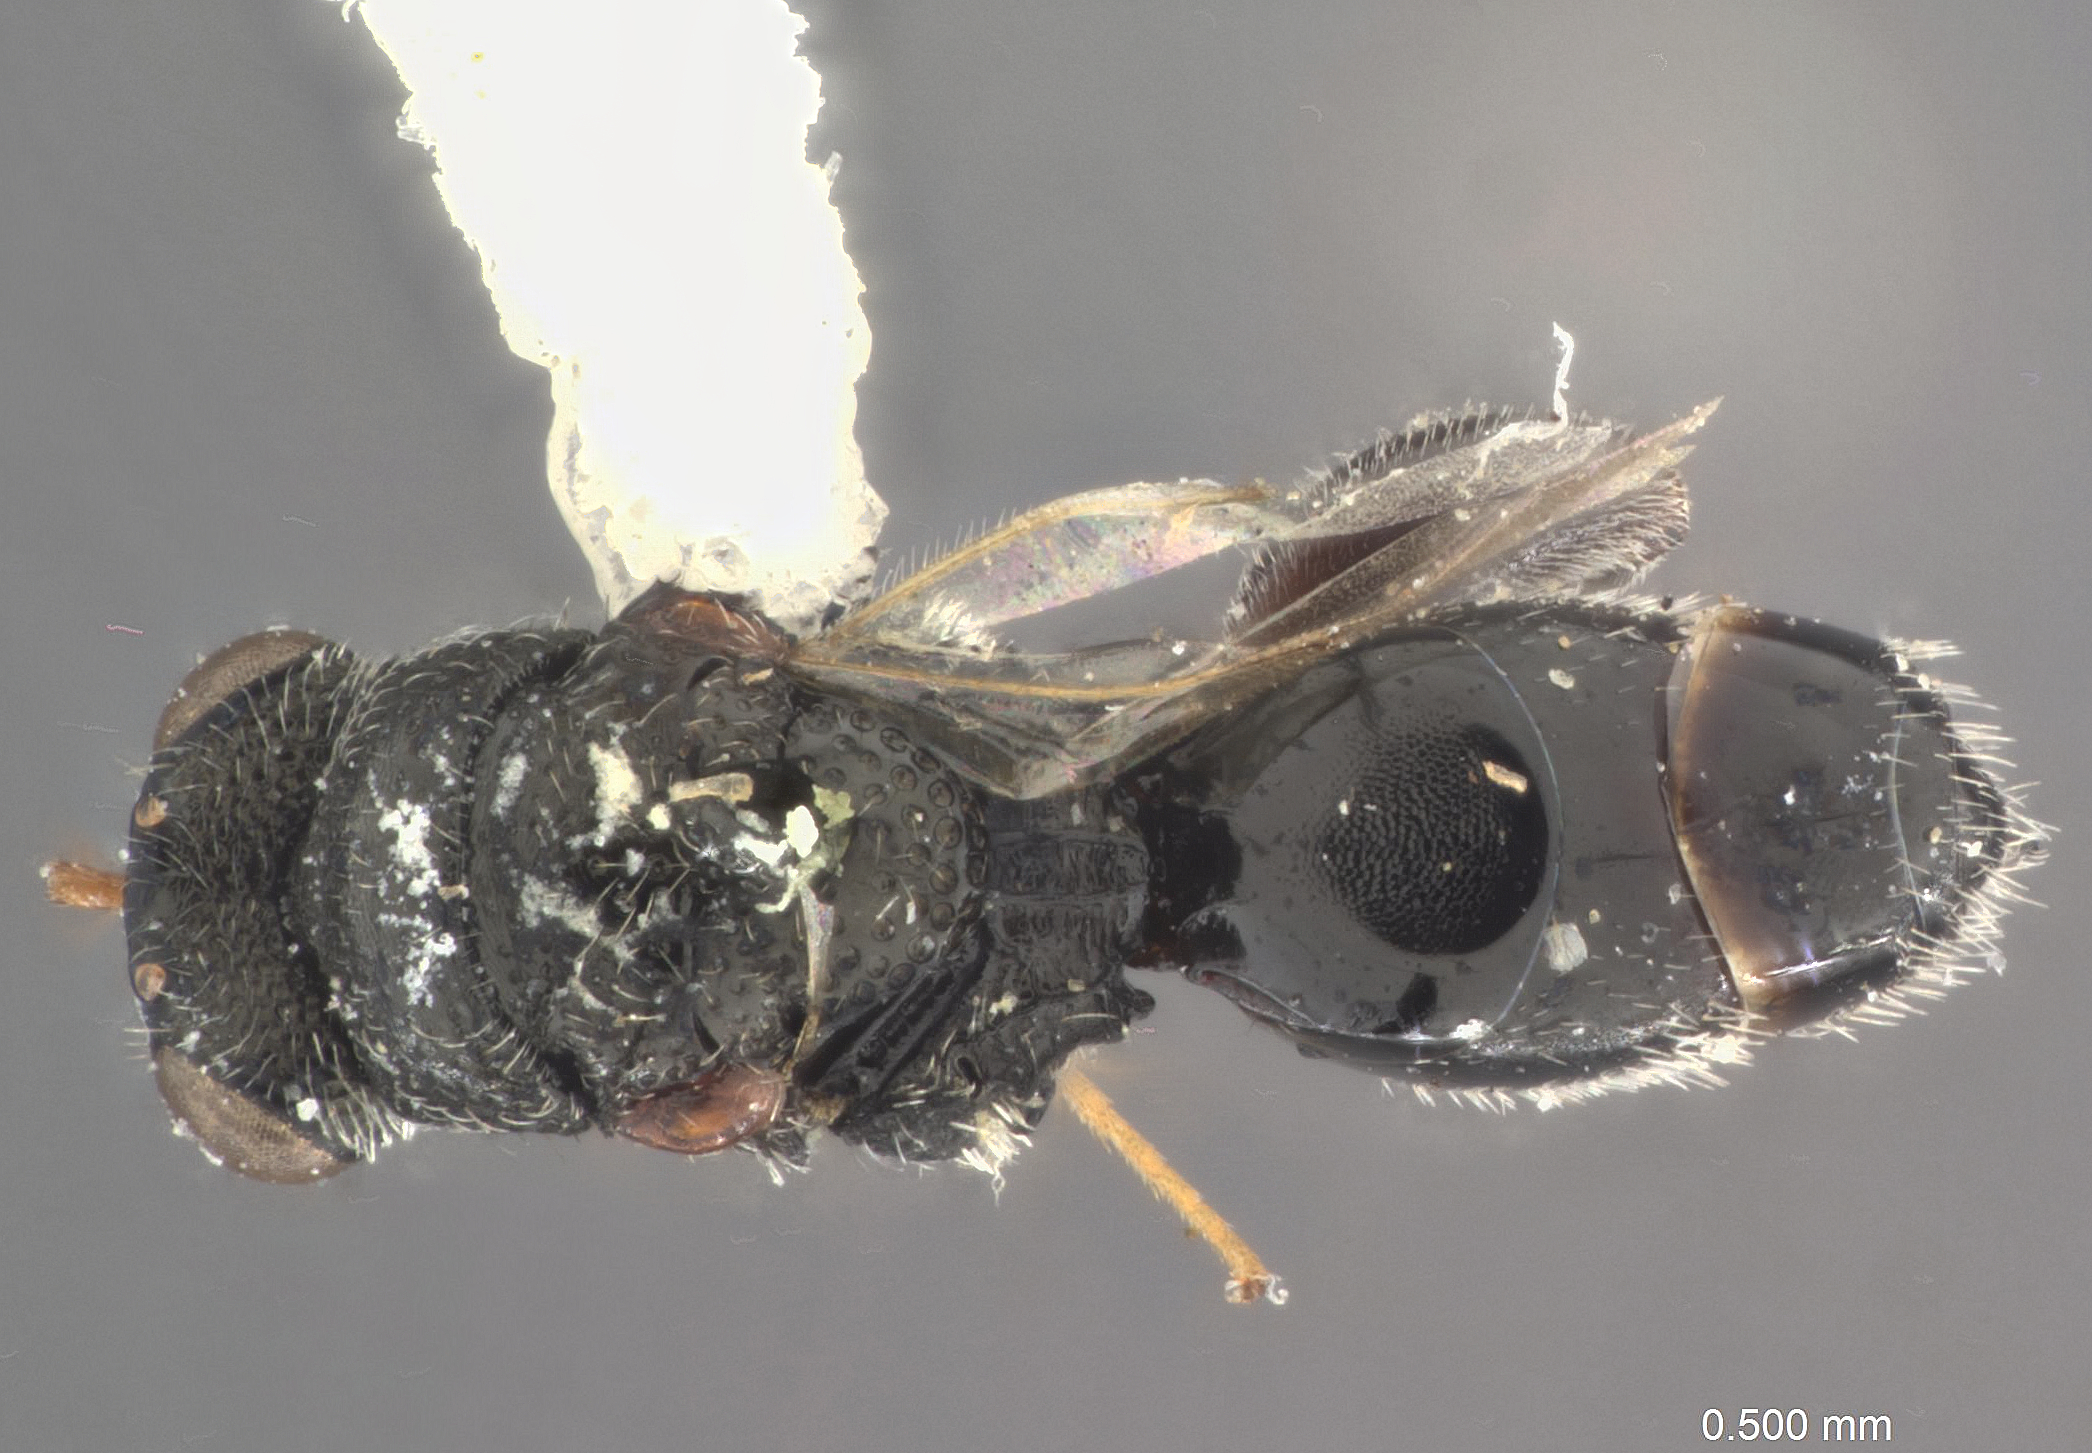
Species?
Peltochalcidia indica
